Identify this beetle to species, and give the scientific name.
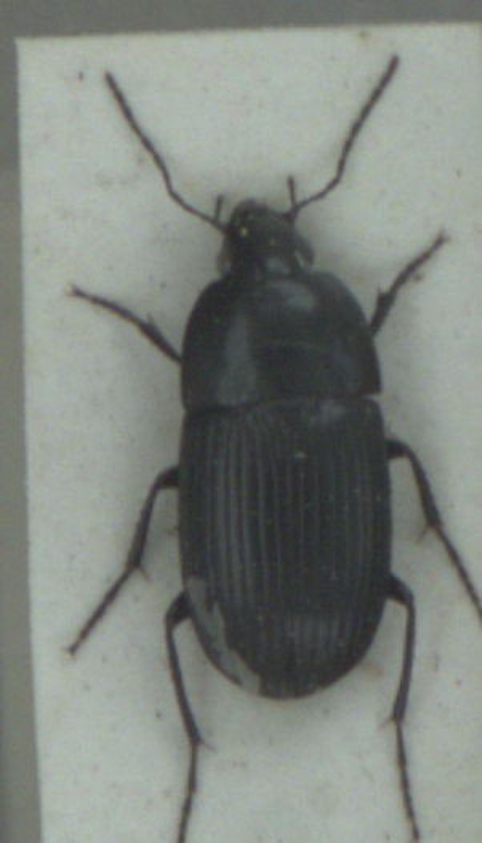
Oodes helopioides
